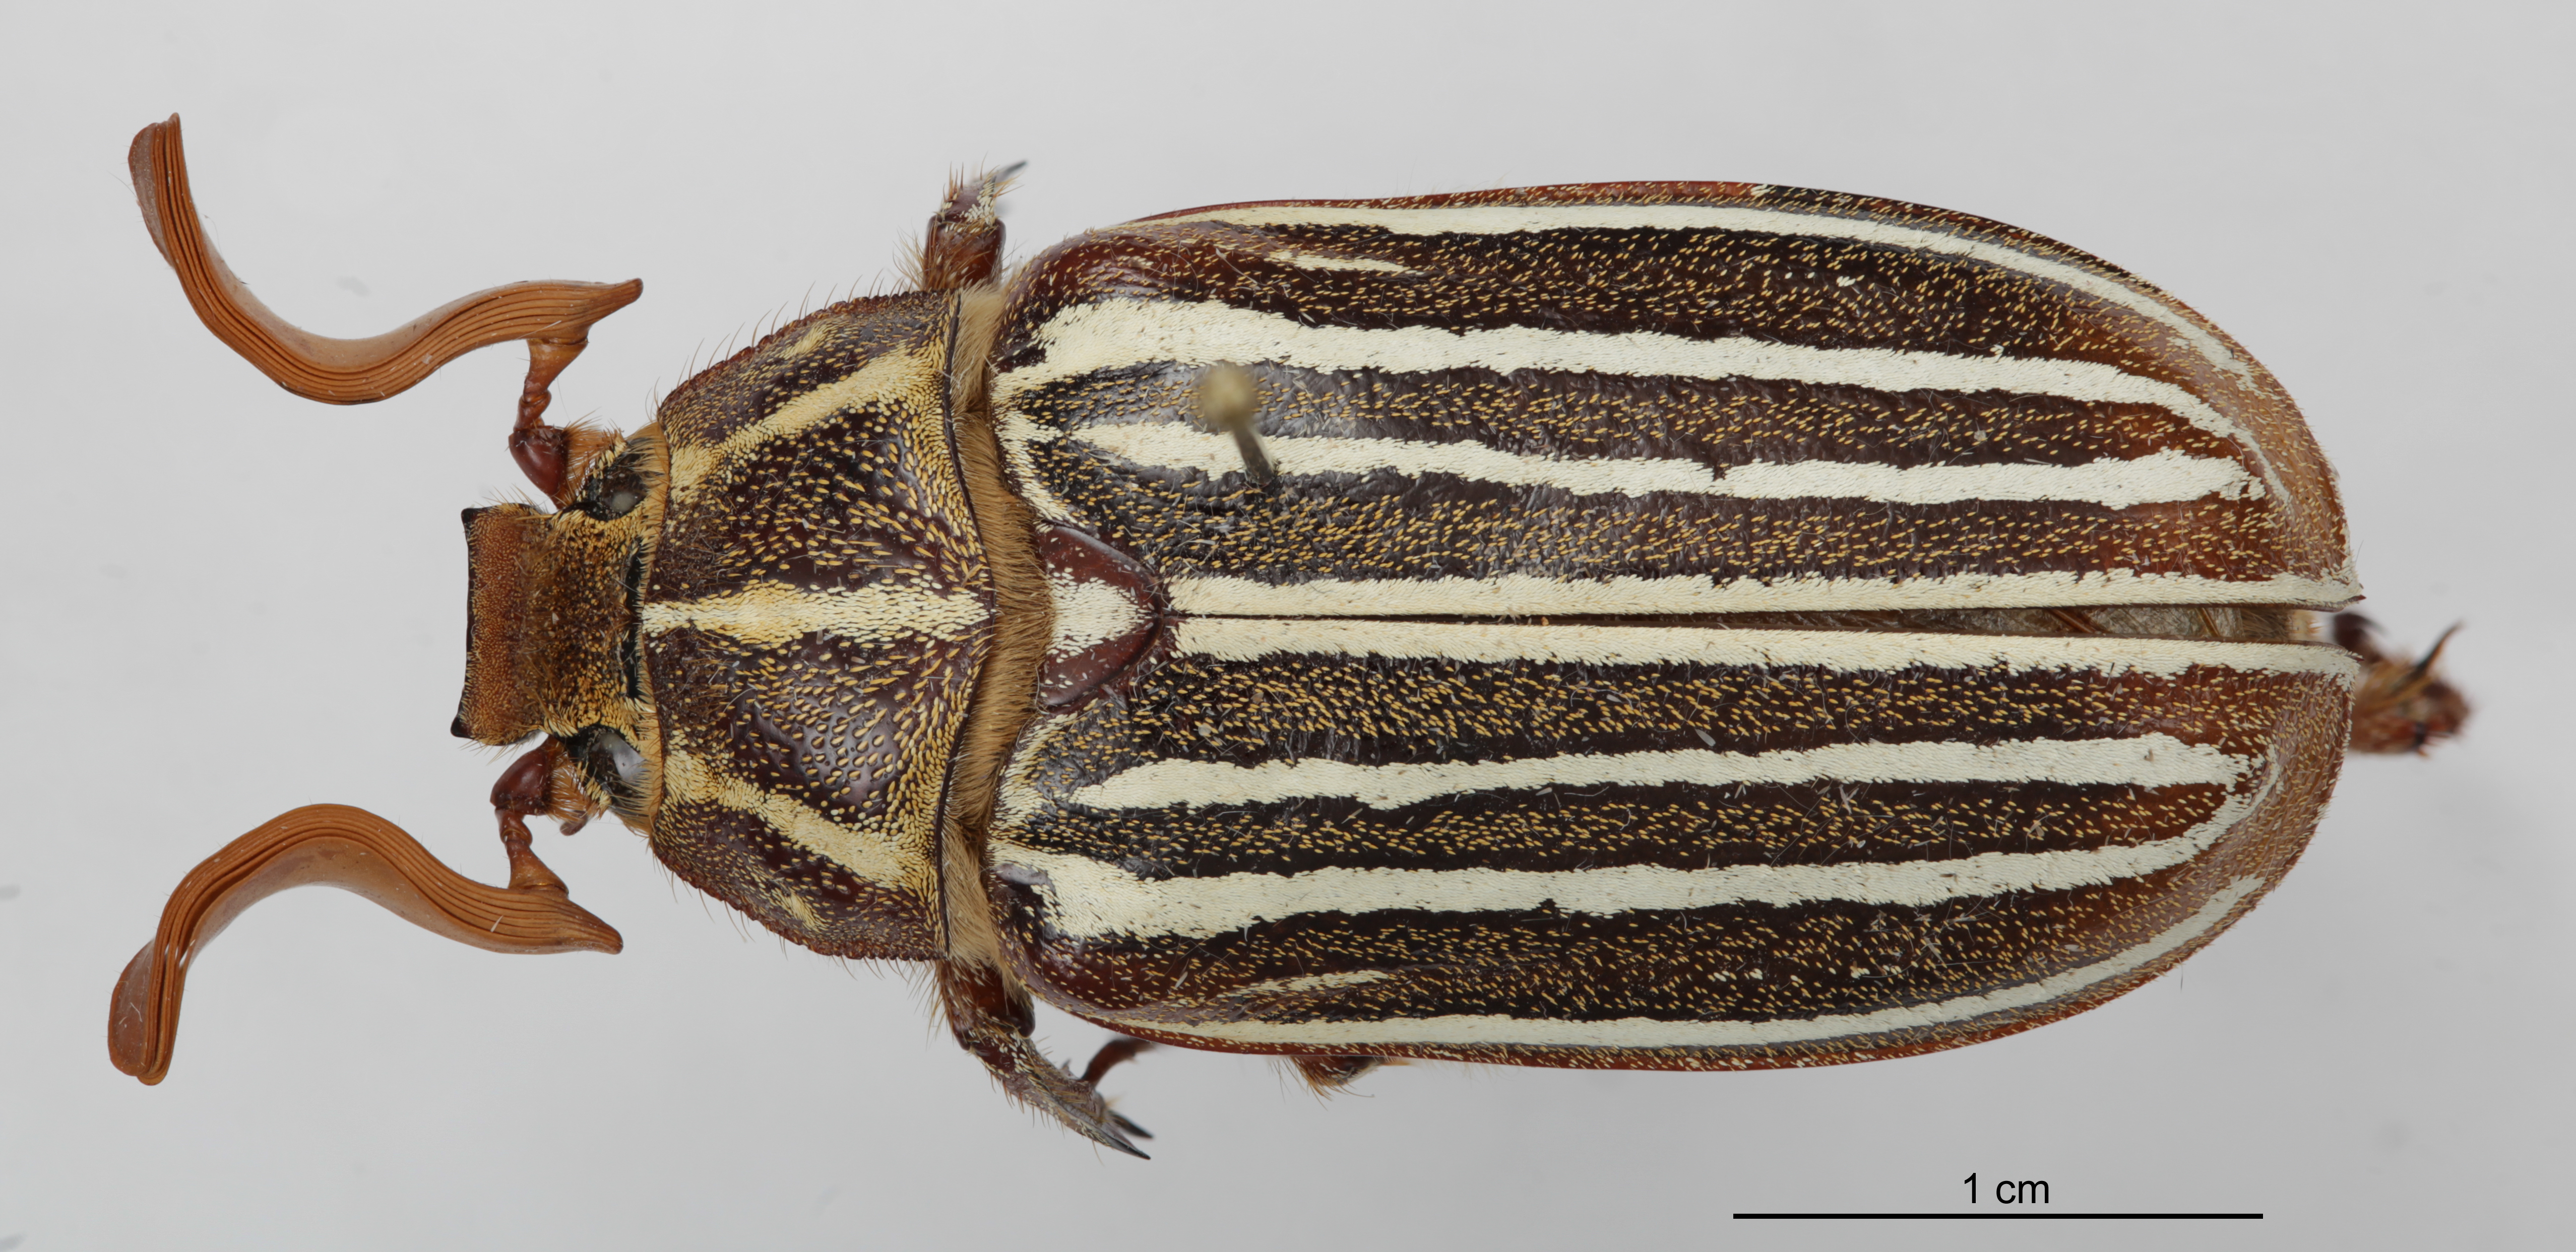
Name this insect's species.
Polyphylla decemlineata
